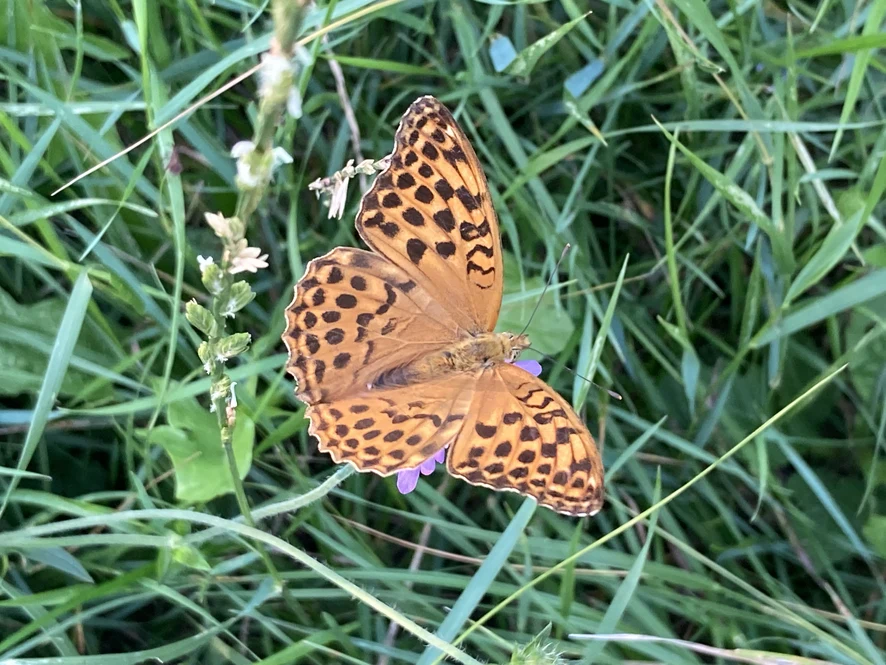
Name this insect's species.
Argynnis paphia
